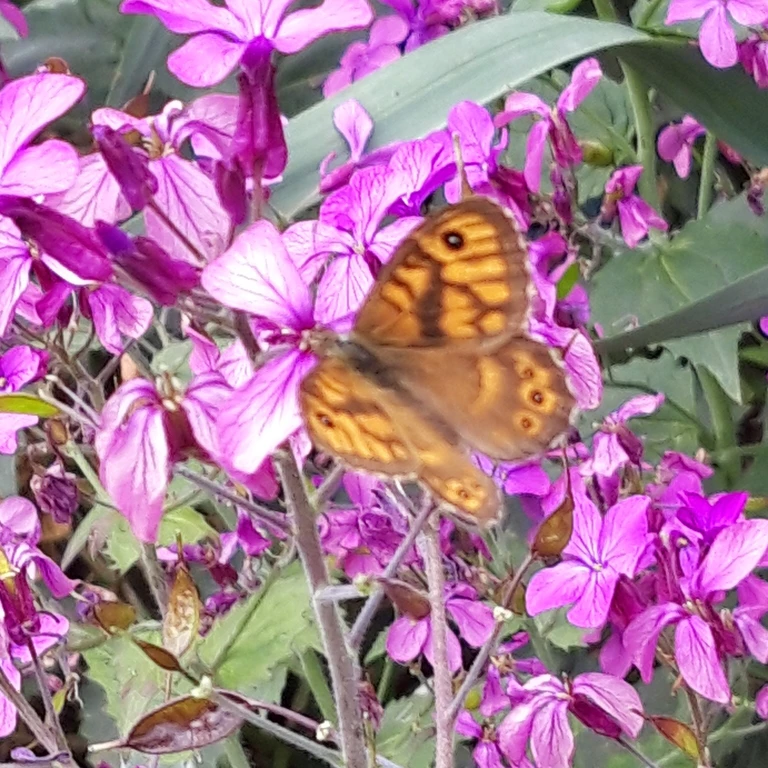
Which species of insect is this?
Lasiommata megera (also Pararge megera)
